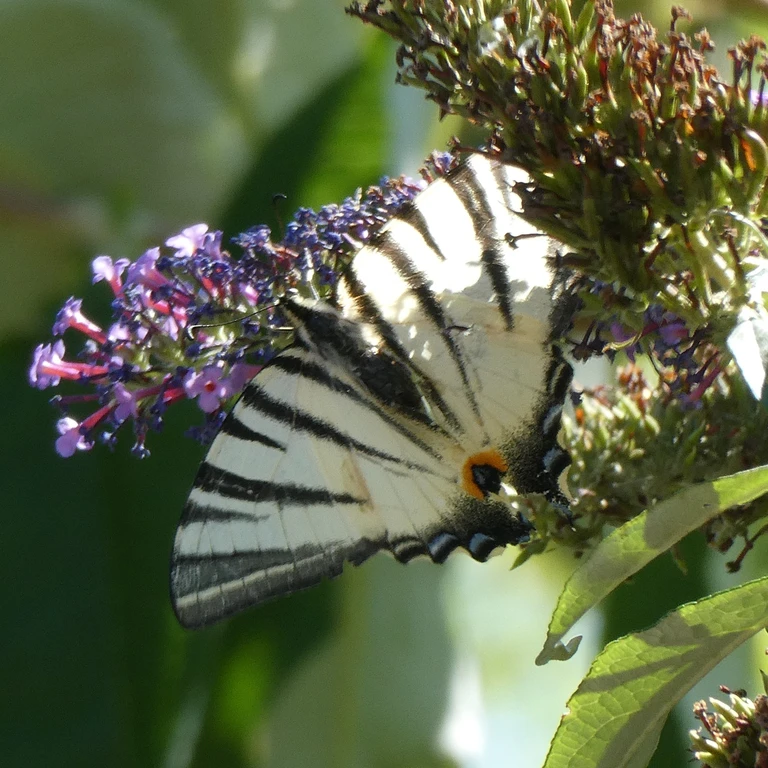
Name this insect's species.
Iphiclides podalirius
